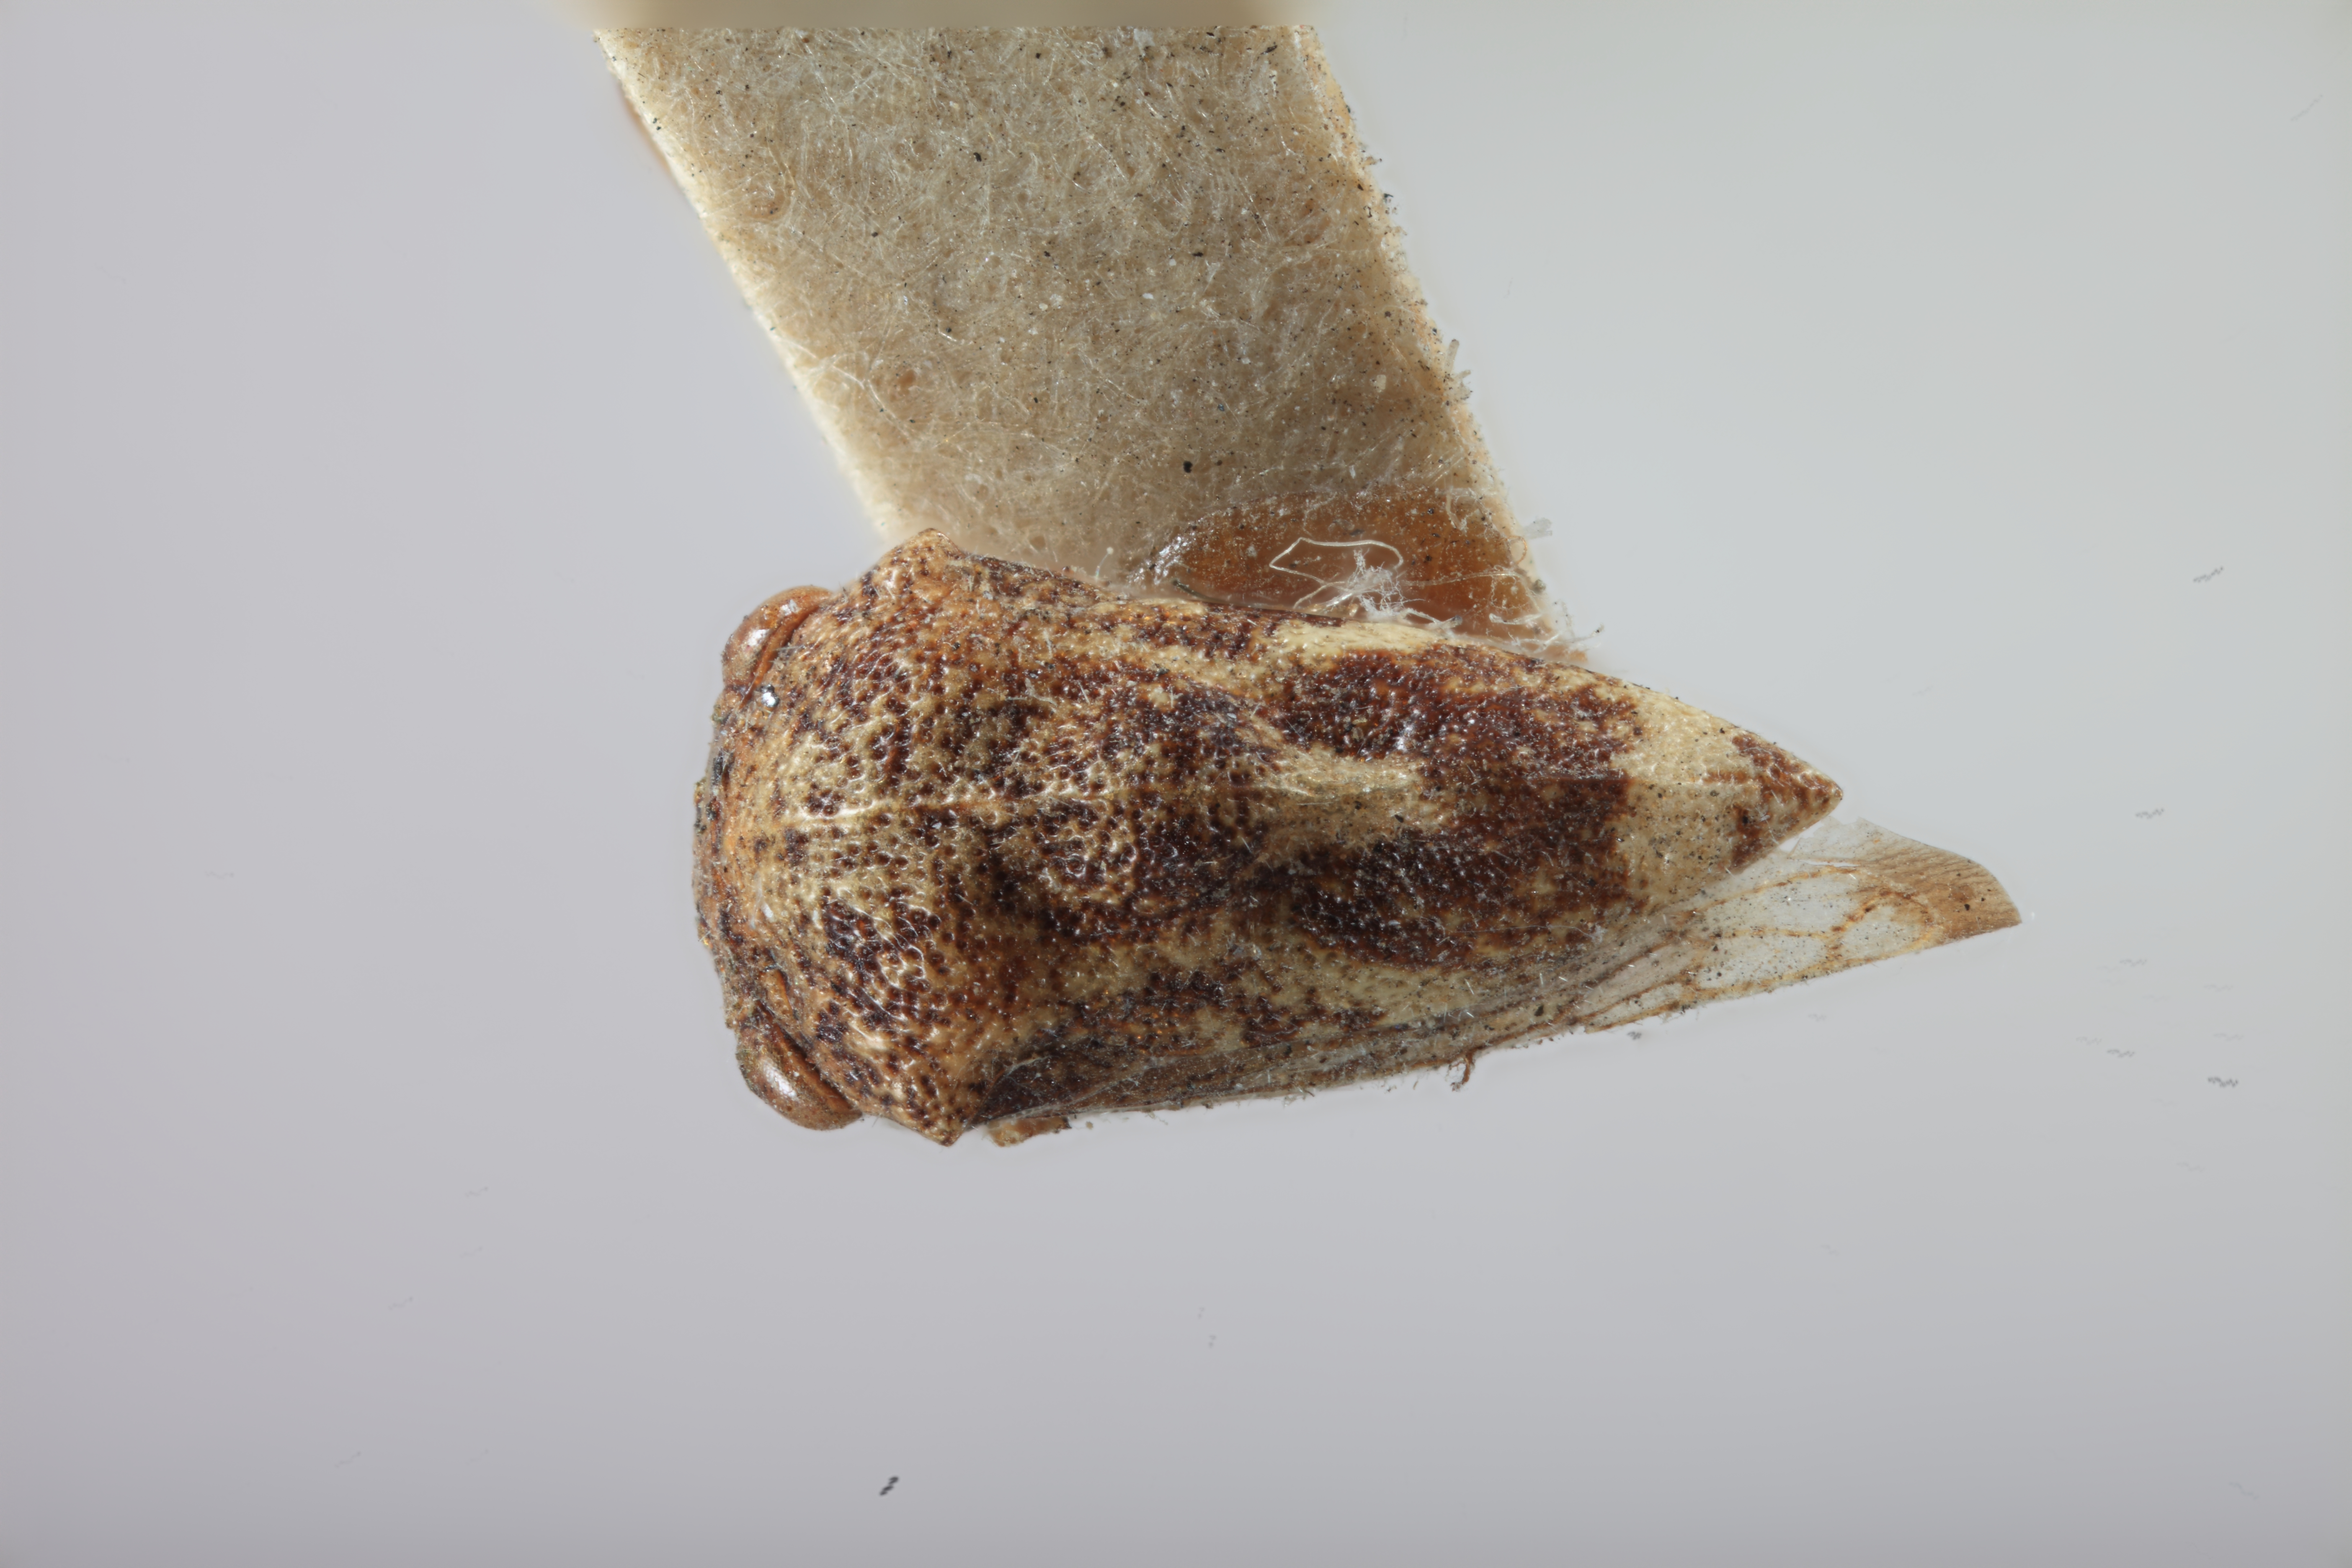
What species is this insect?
Evashmeadea arizonensis
